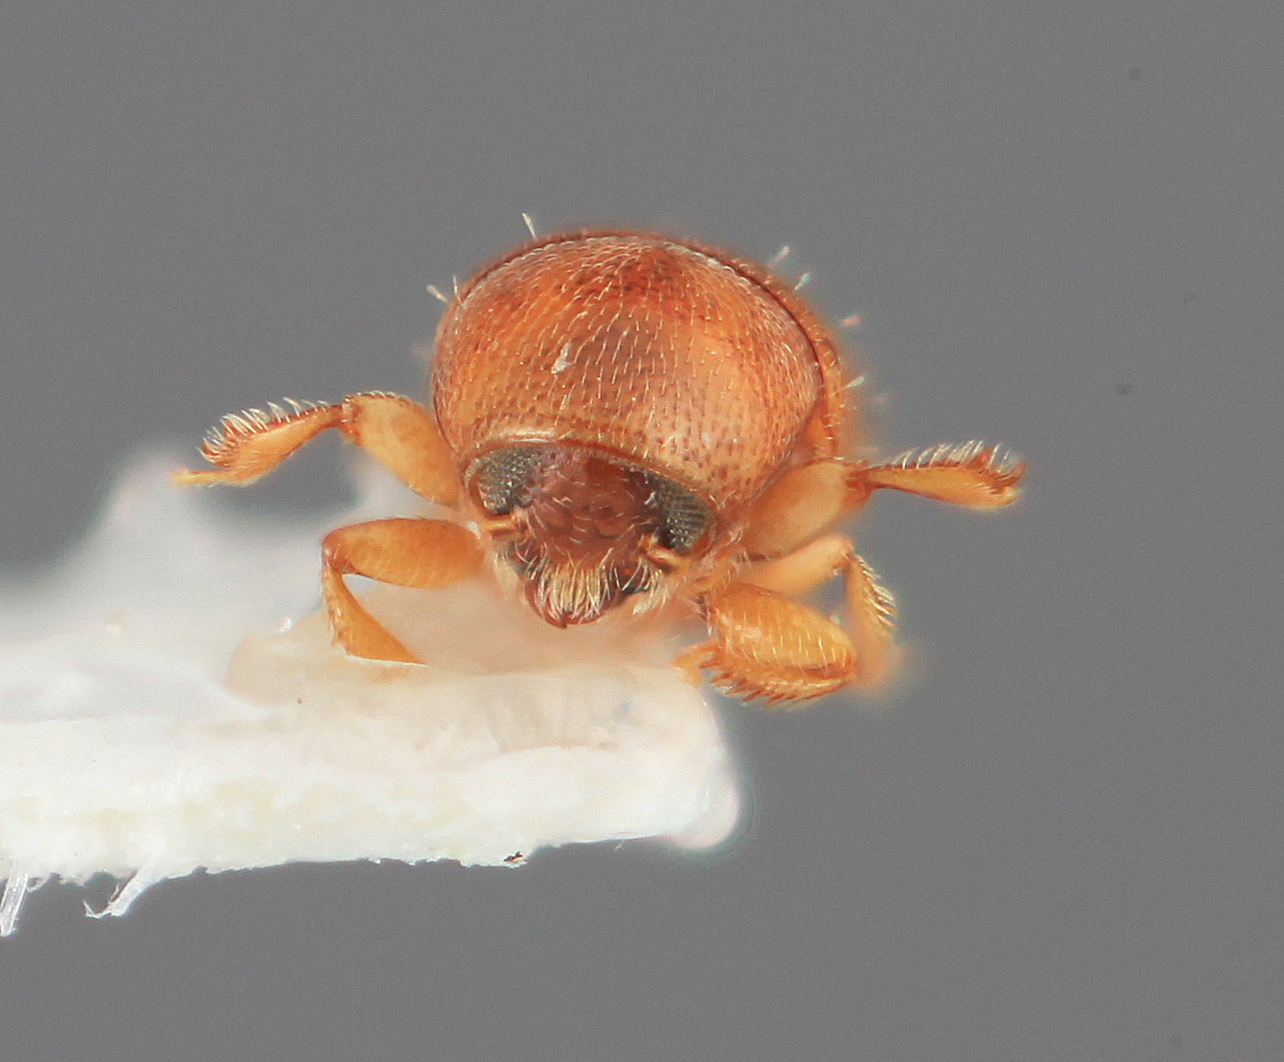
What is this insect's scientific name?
Scolytodes crassus
